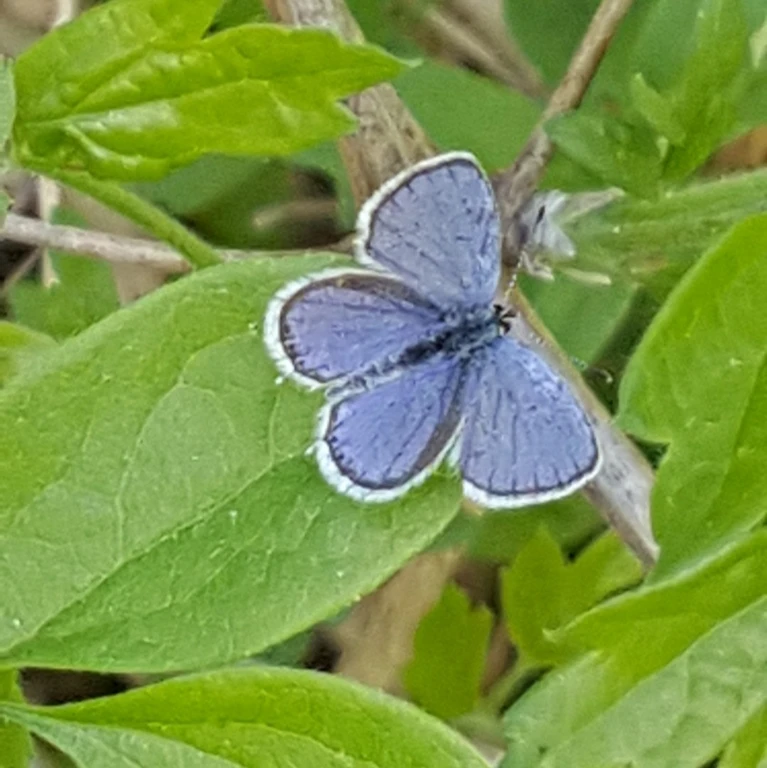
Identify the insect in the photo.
Cupido argiades (also Elkalyce argiades)
